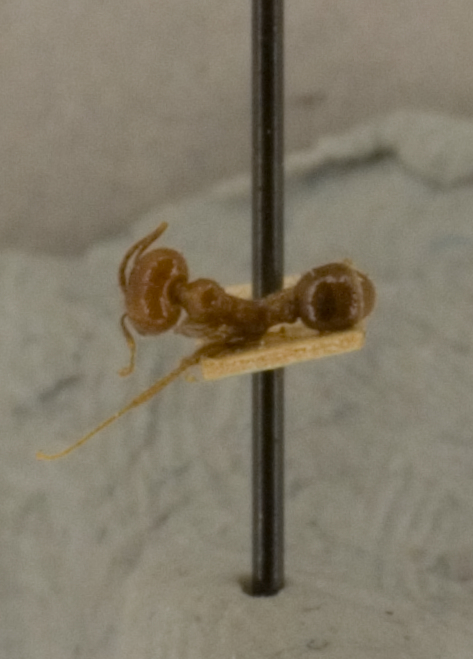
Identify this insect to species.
Pheidole vasliti
